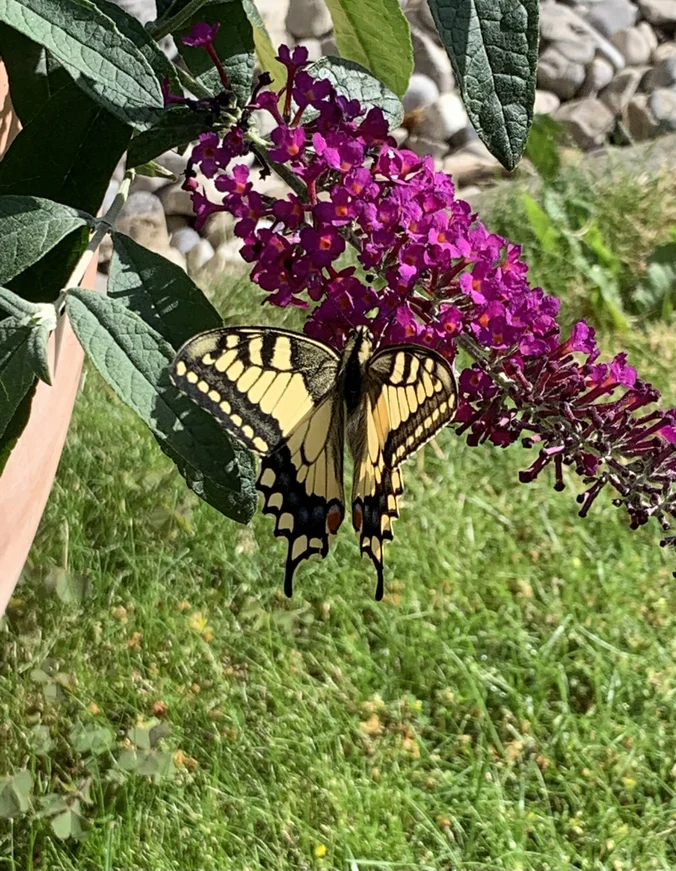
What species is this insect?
Papilio machaon
